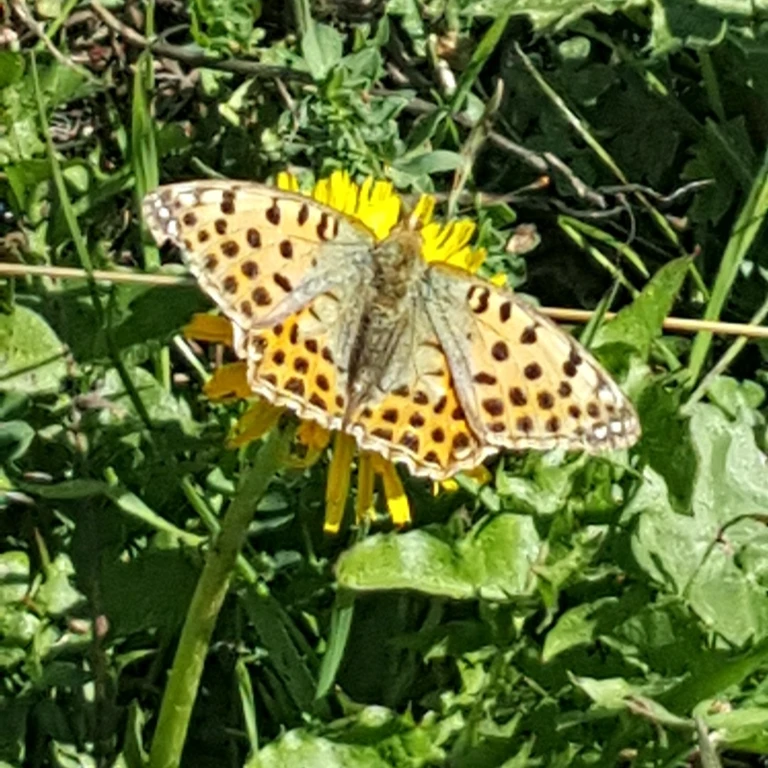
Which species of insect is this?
Issoria lathonia
